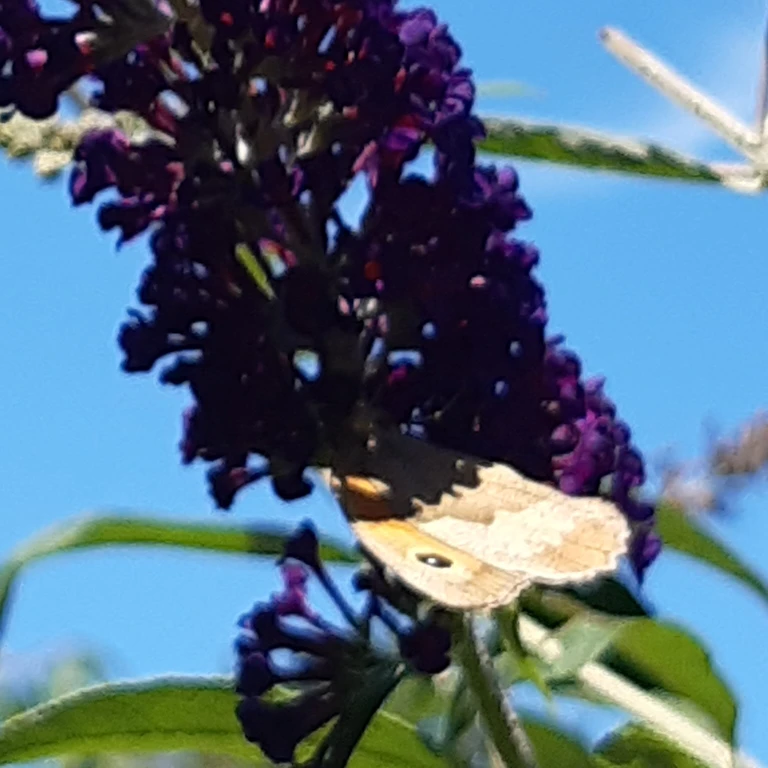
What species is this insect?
Maniola jurtina
